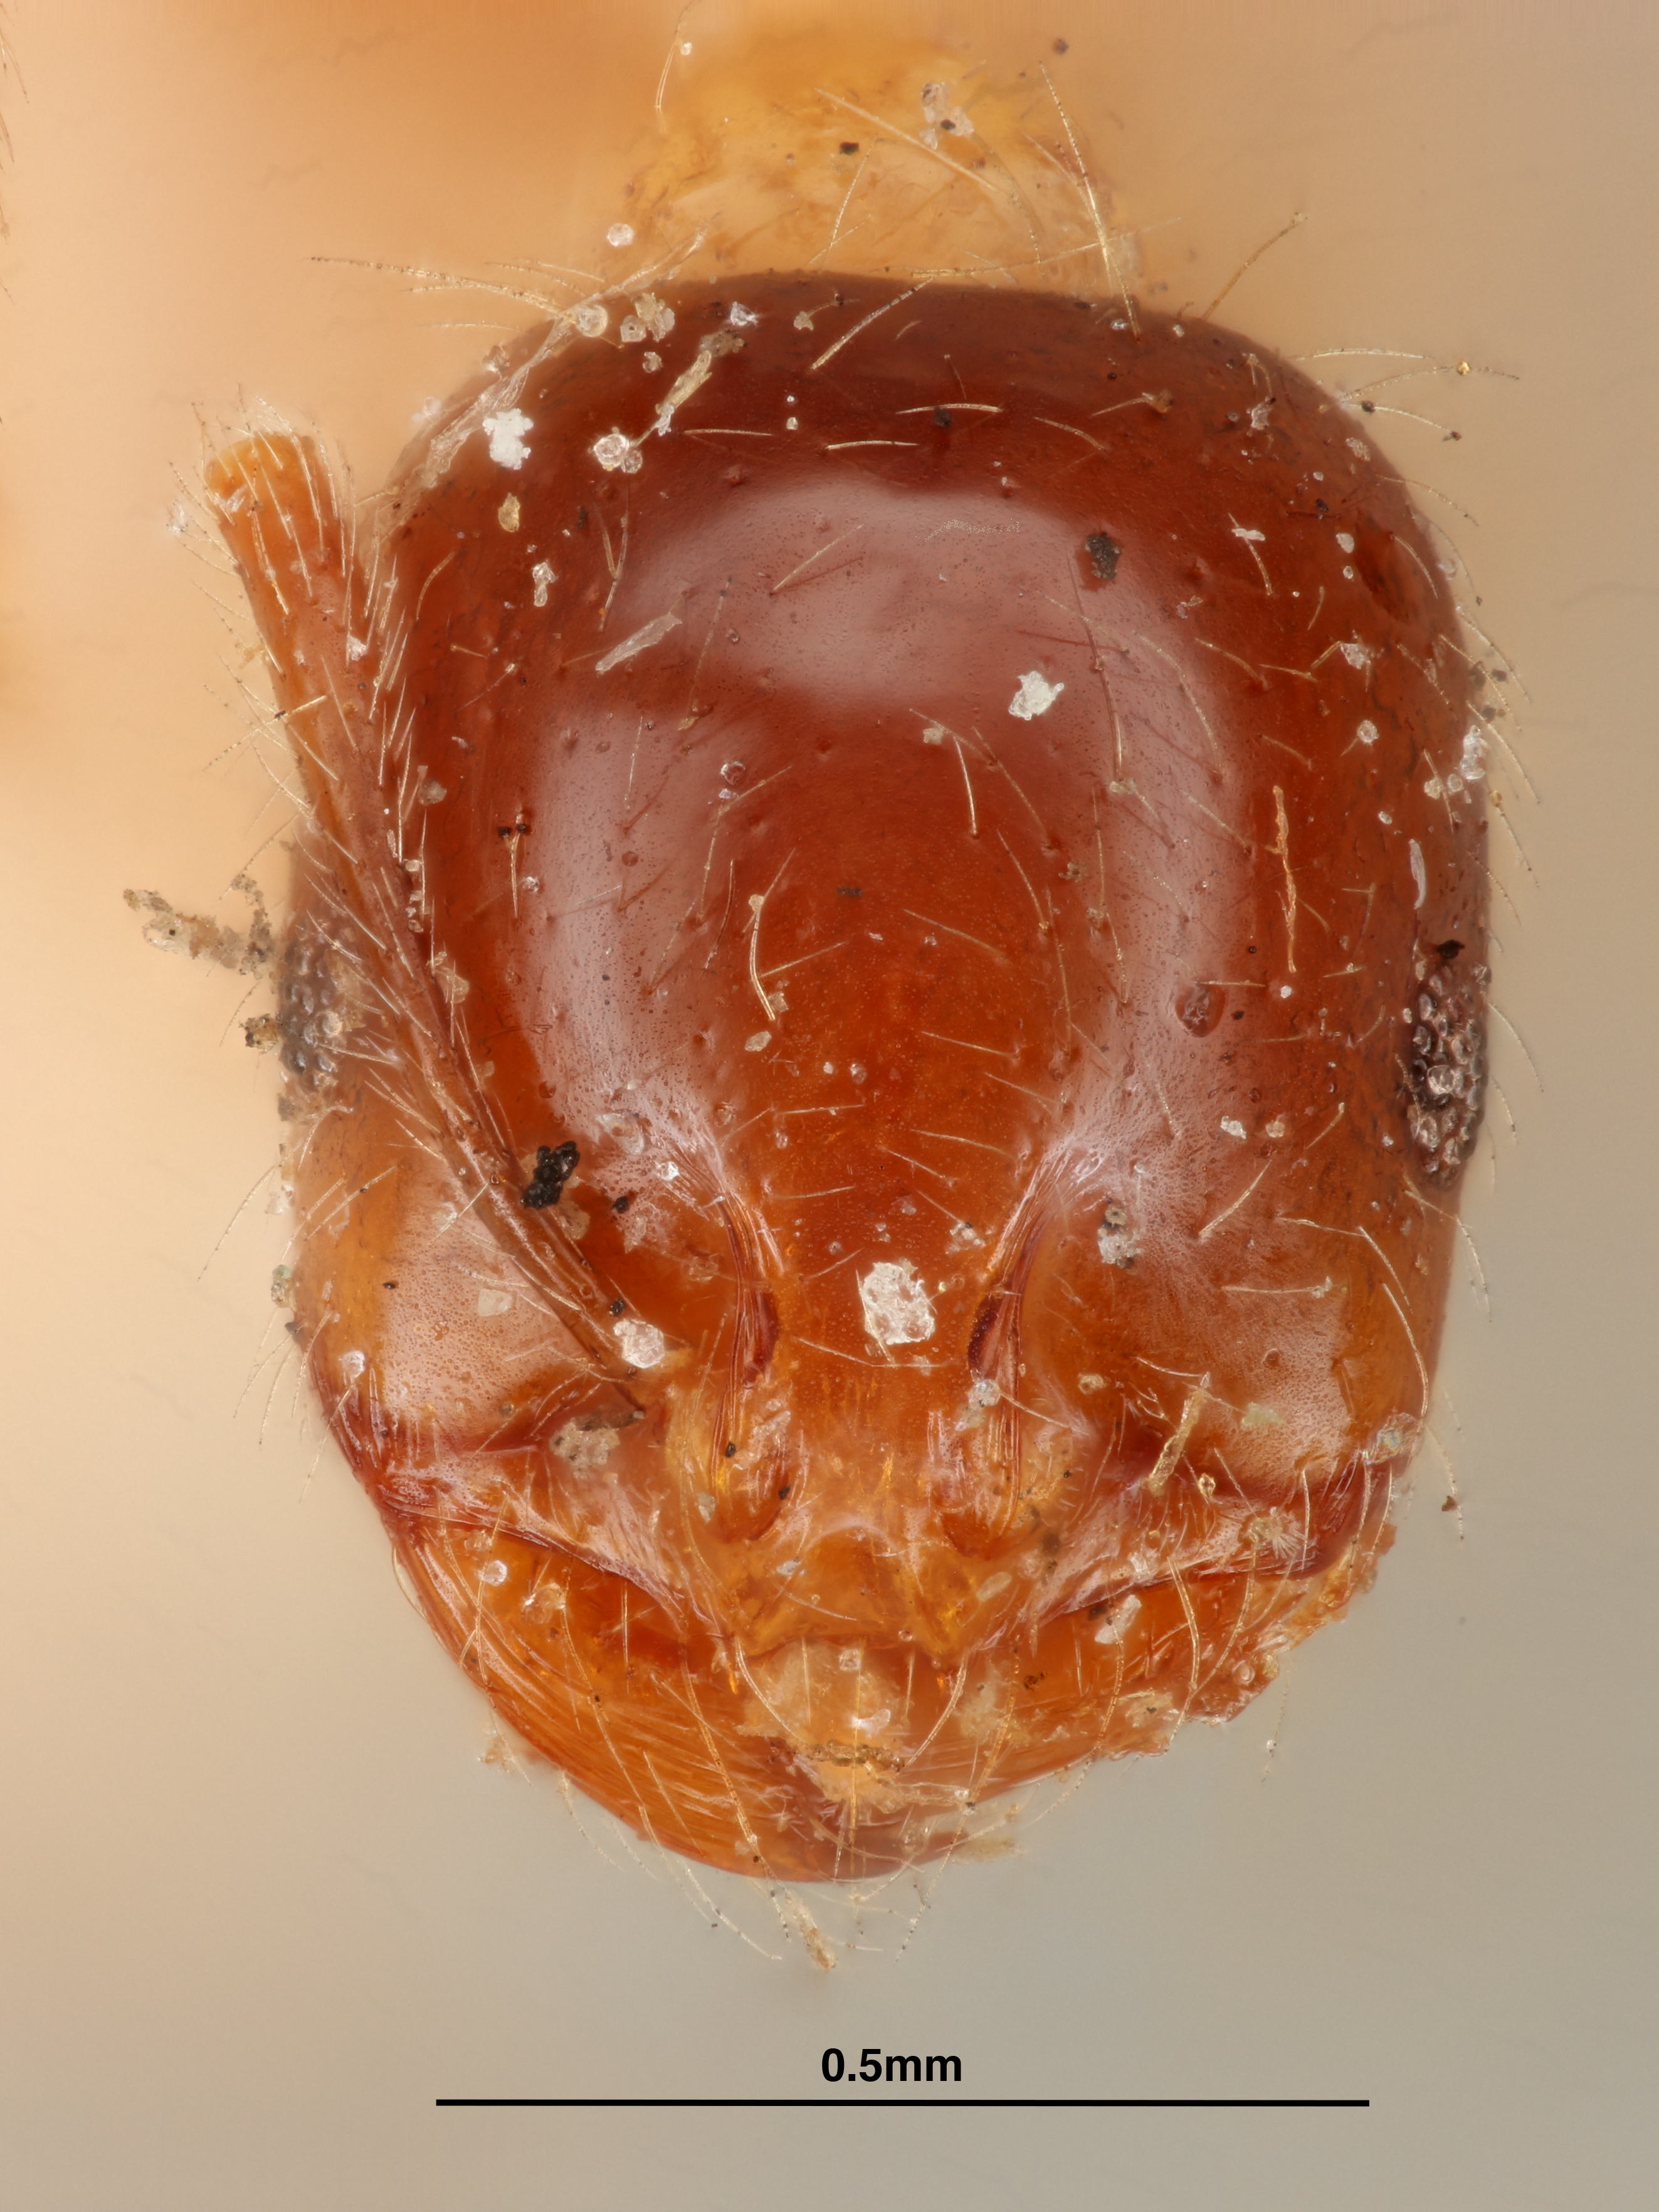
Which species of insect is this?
Pheidole dentata
